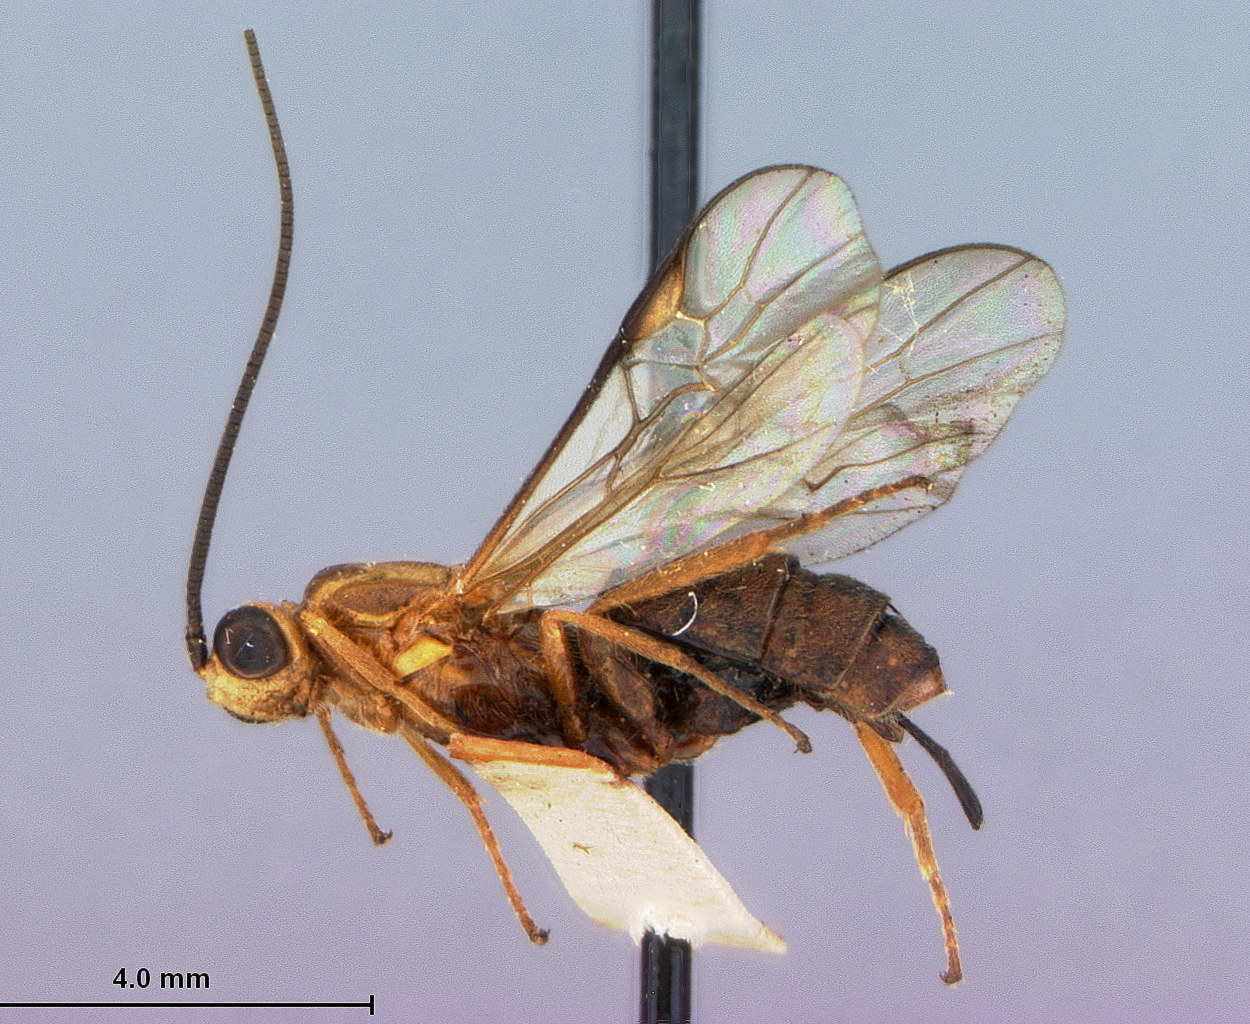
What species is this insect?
Aphrastobracon monothrix
